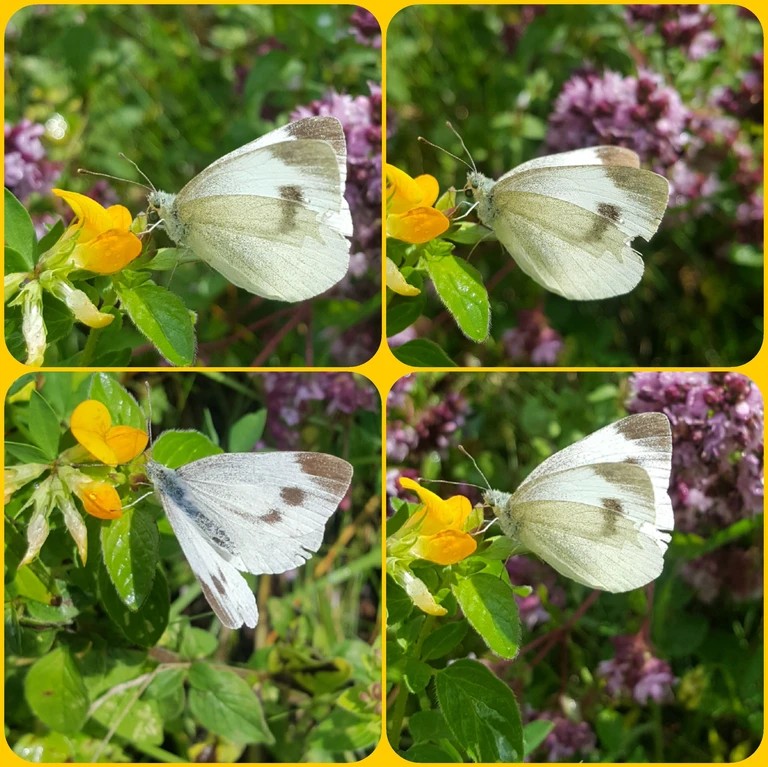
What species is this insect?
Pieris mannii
